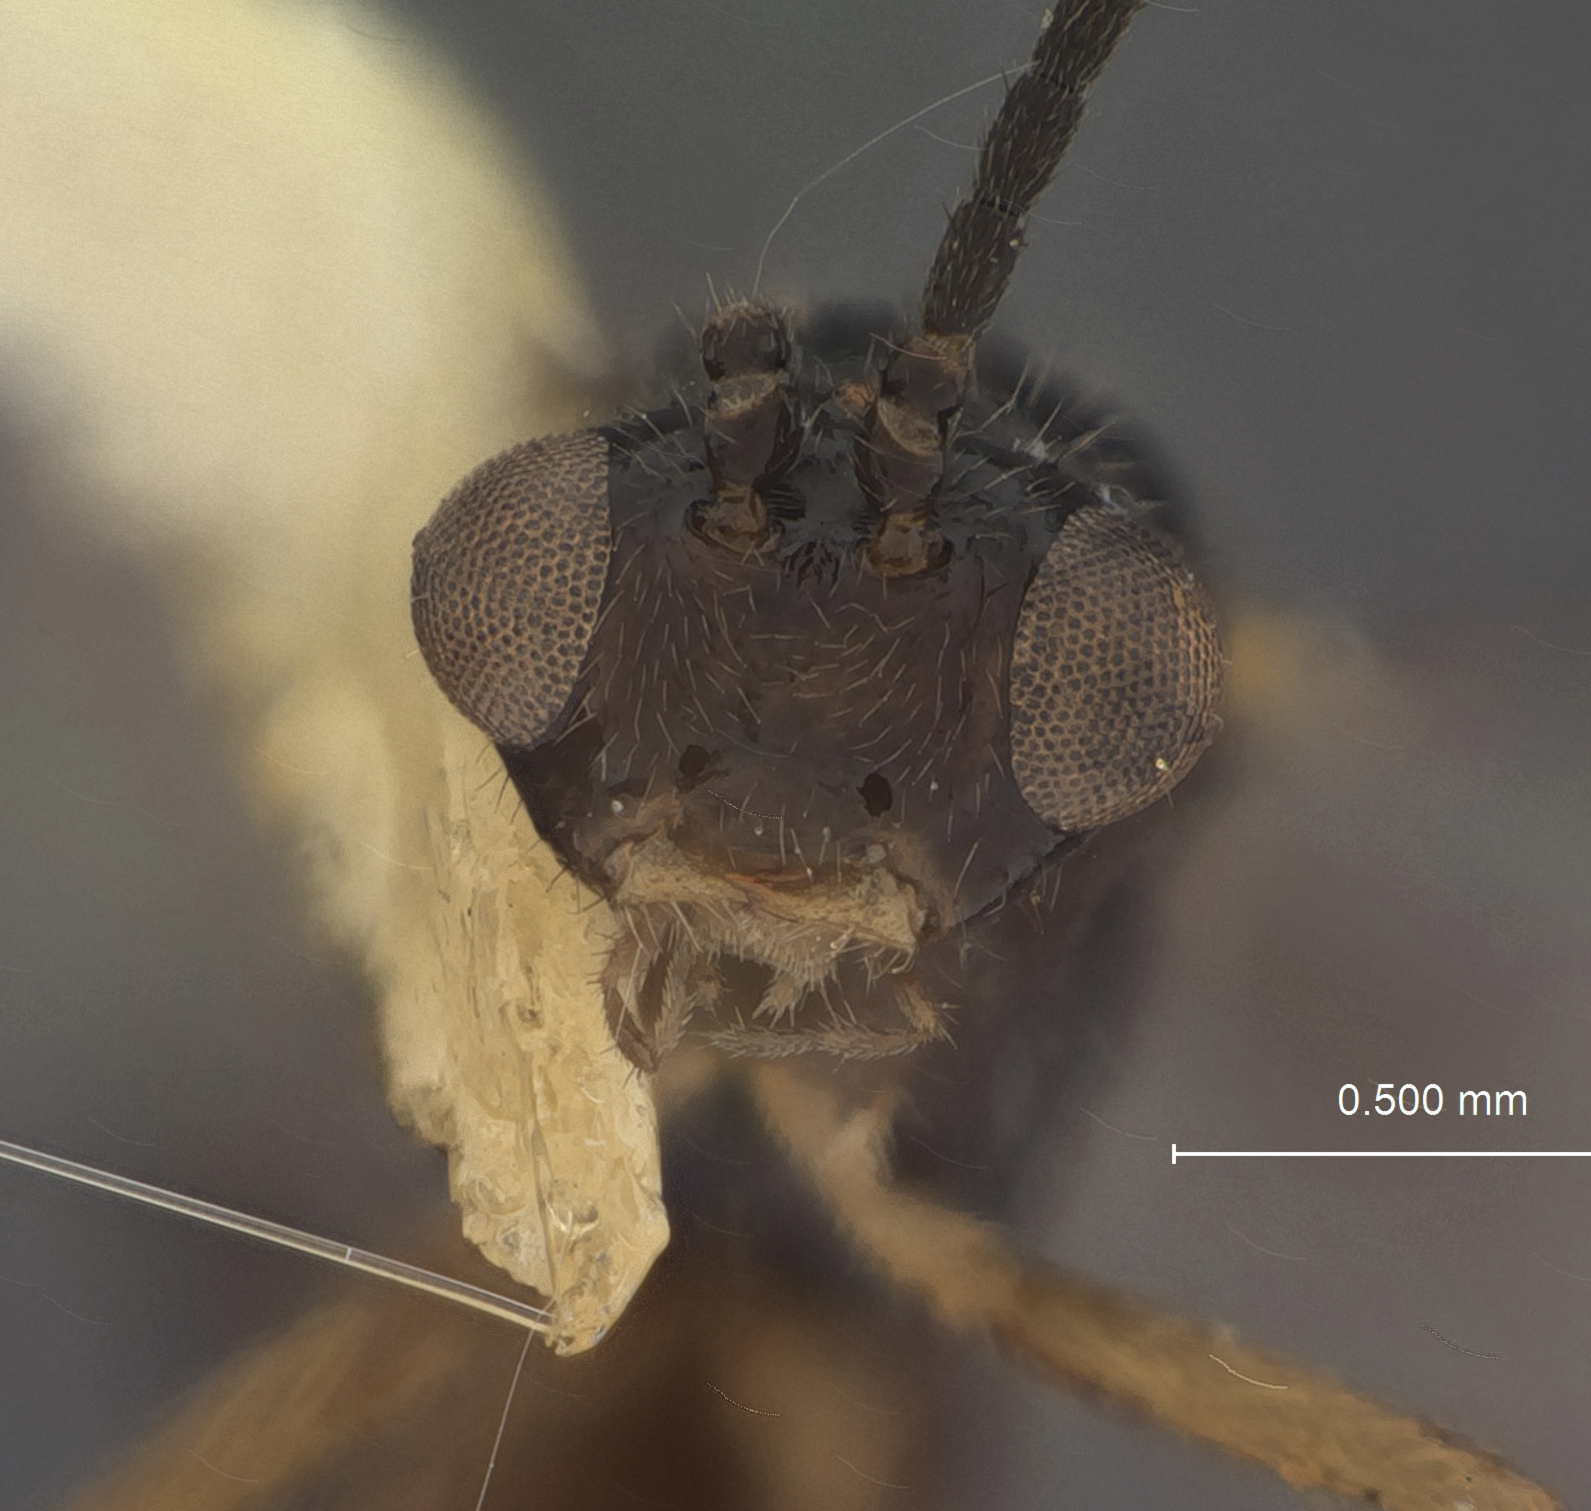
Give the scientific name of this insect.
Aphidius ponderosae
